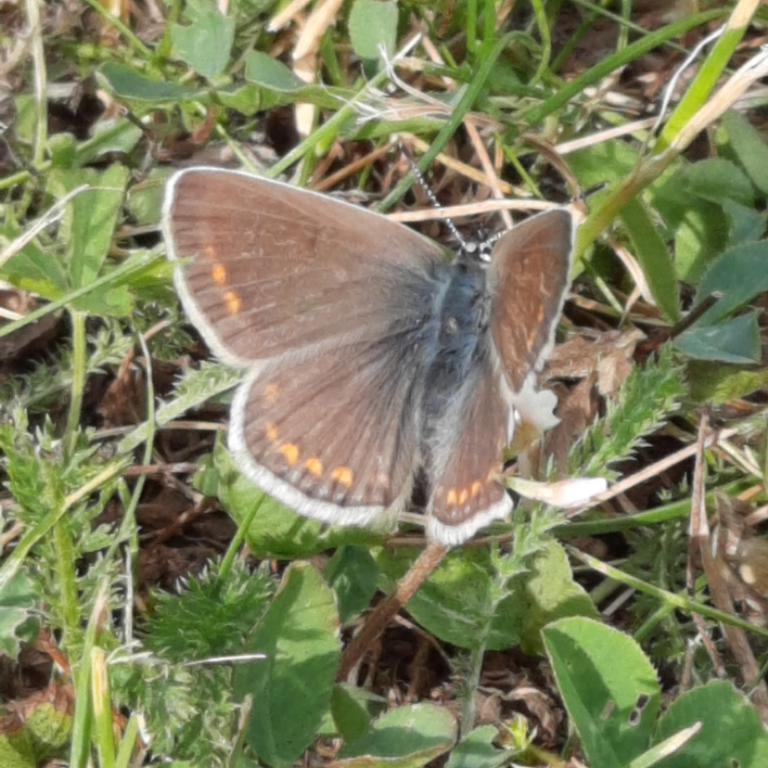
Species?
Polyommatus icarus
